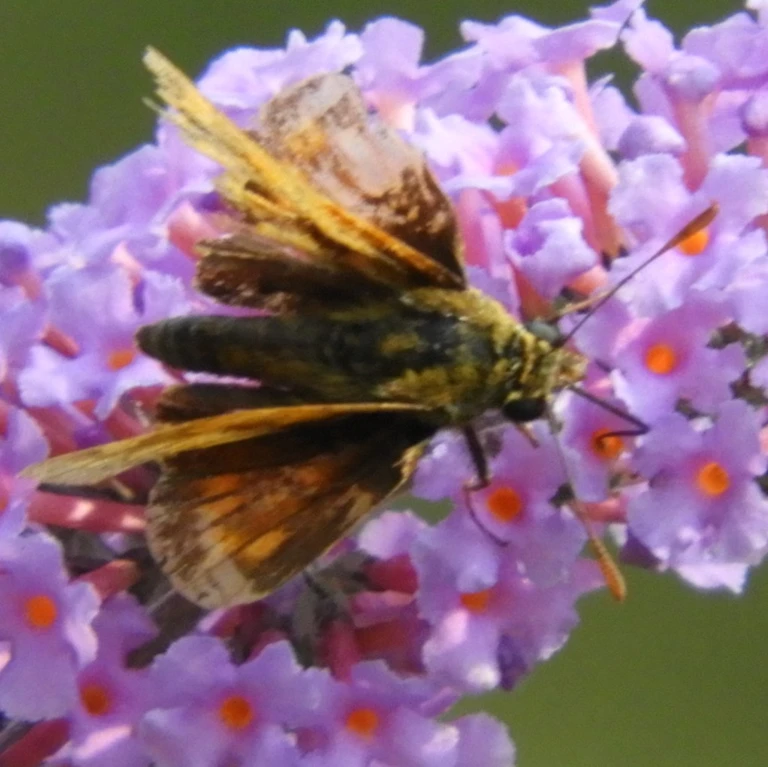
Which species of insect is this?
Ochlodes sylvanus (also Ochlodes venata)
